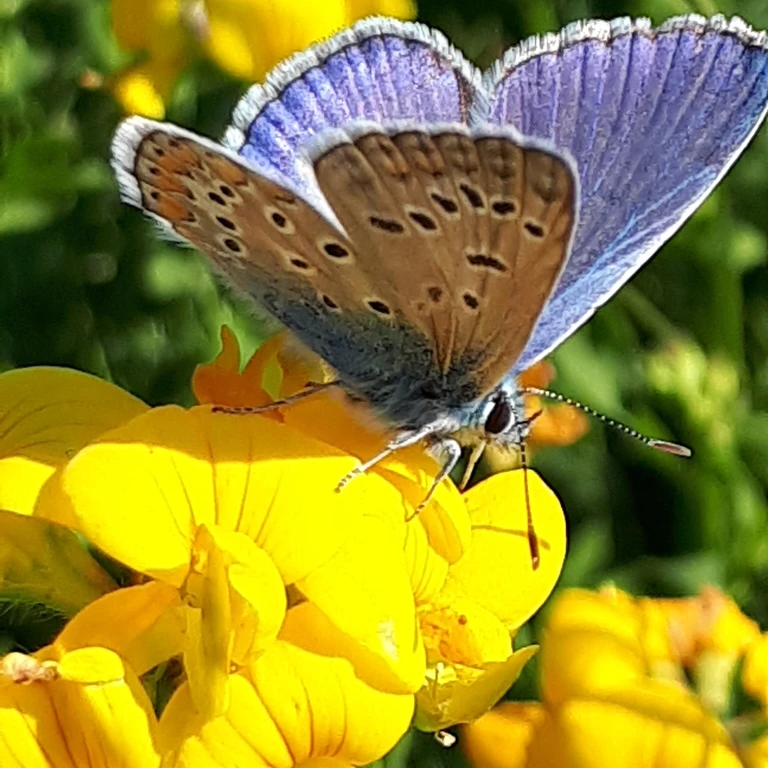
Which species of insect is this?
Polyommatus icarus
